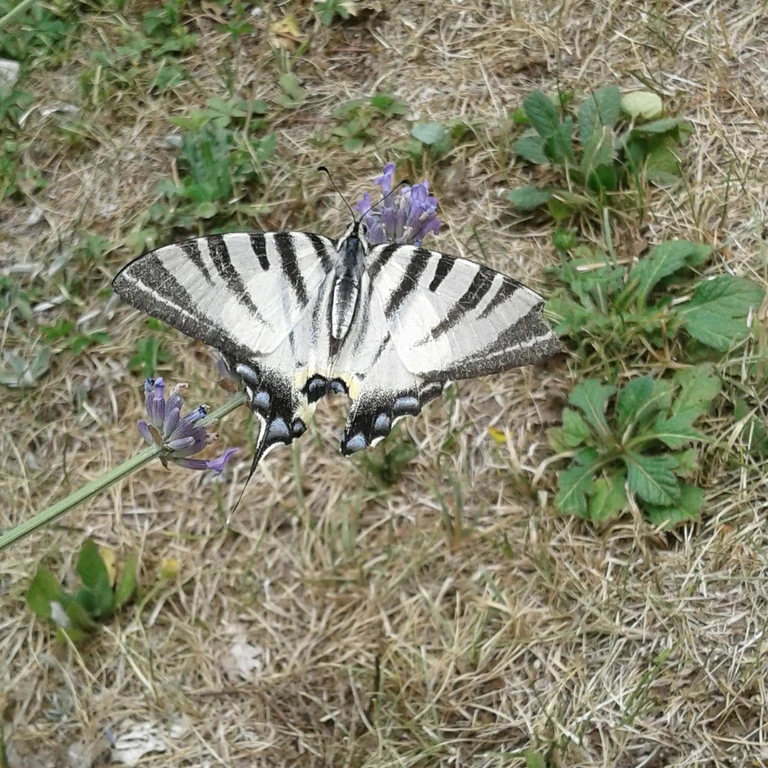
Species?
Iphiclides podalirius
